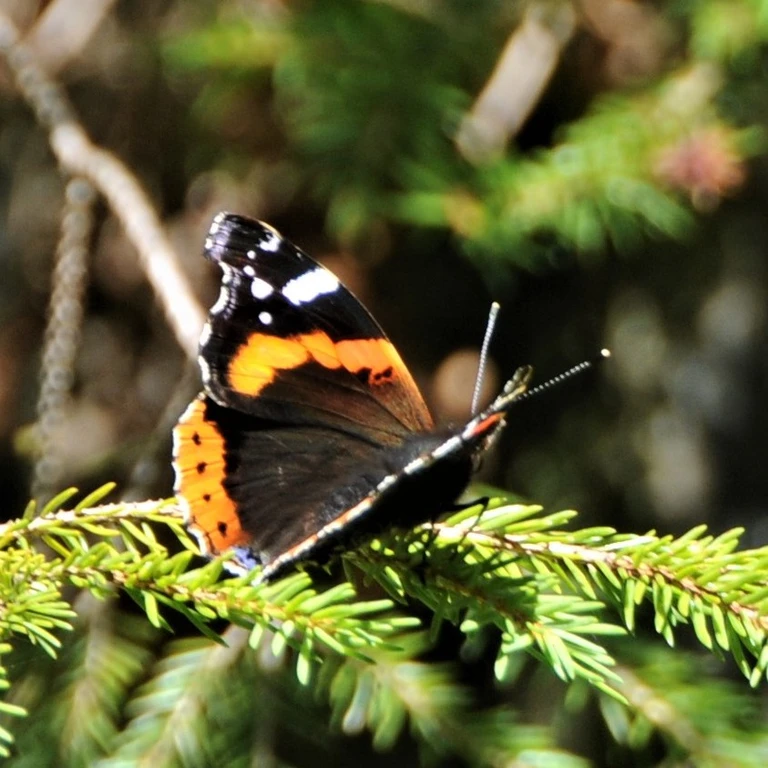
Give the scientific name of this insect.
Vanessa atalanta
